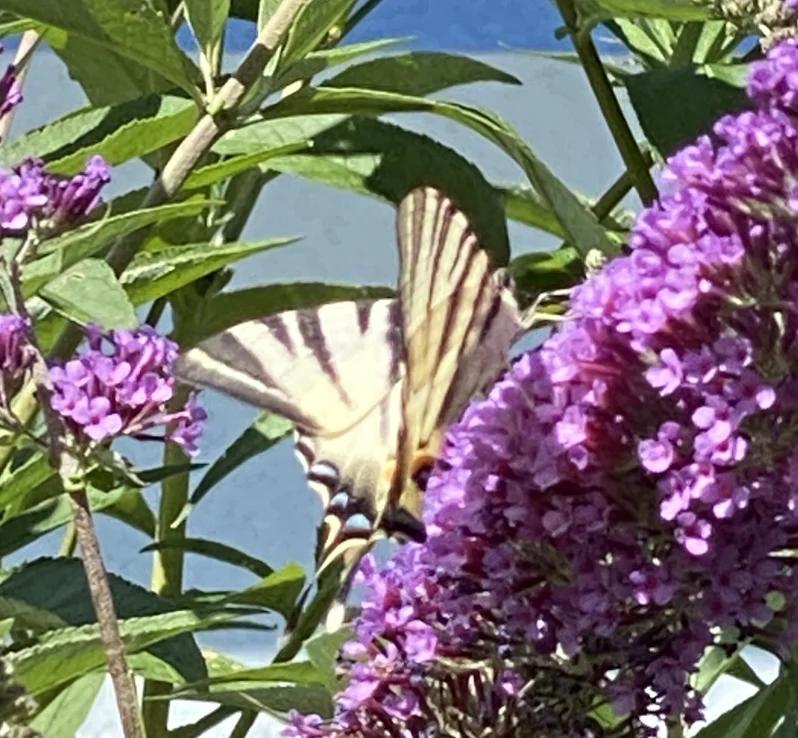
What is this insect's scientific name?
Iphiclides podalirius
